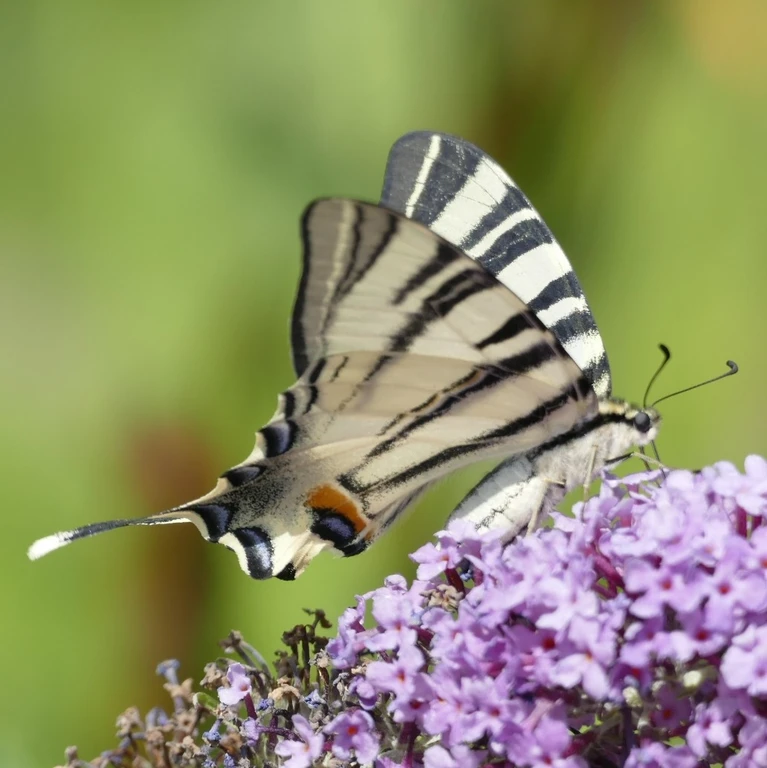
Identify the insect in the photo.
Iphiclides podalirius
